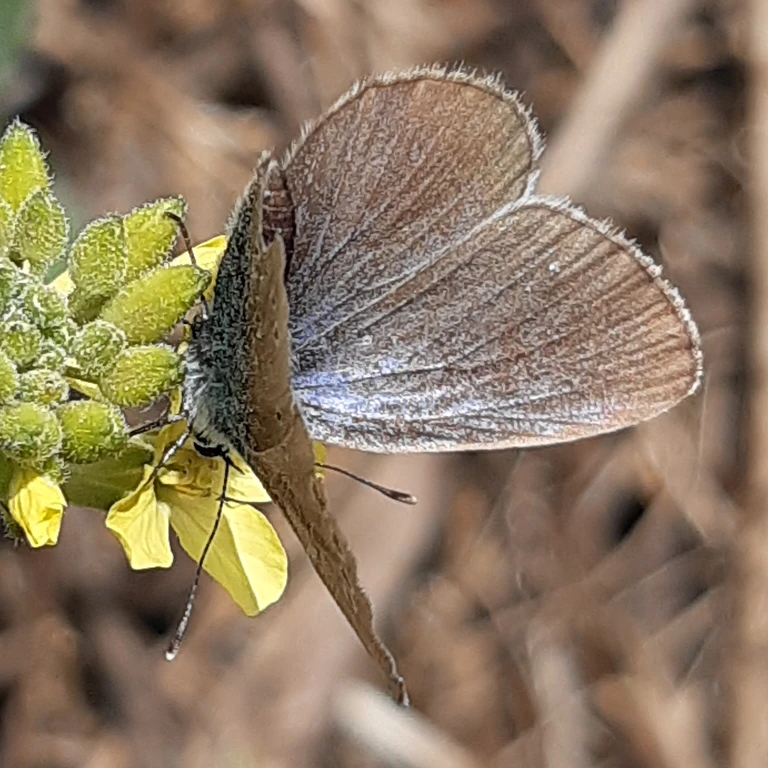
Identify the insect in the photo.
Glaucopsyche alexis
